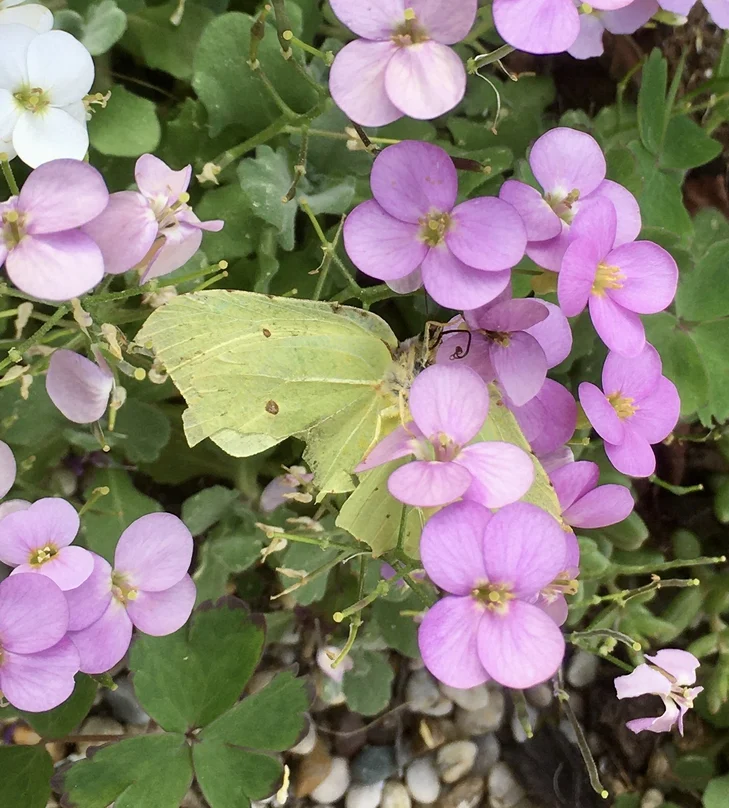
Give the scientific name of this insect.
Gonepteryx rhamni
